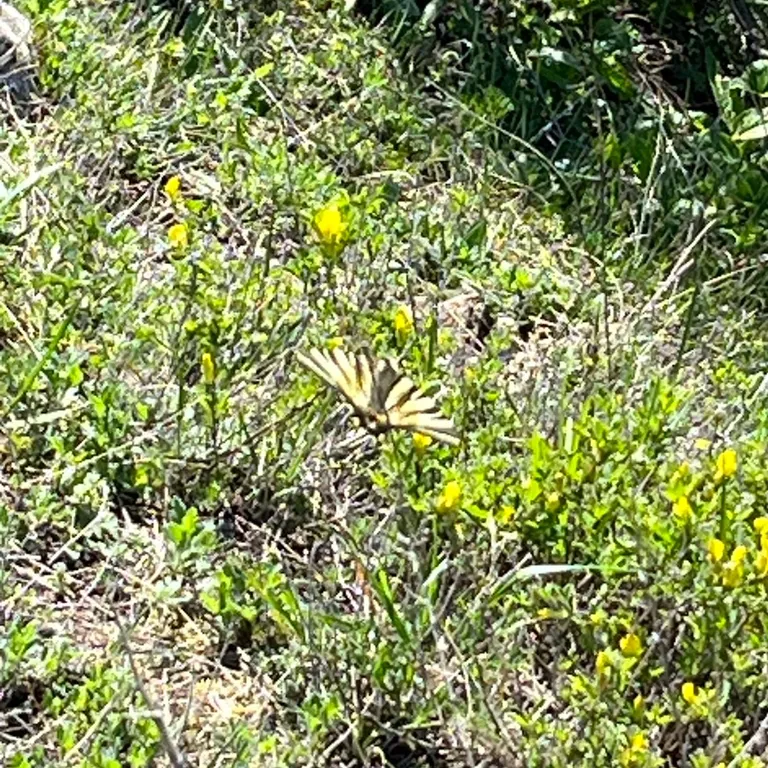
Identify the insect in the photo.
Iphiclides podalirius
